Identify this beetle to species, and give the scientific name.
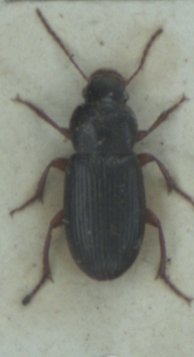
Ophonus azureus
